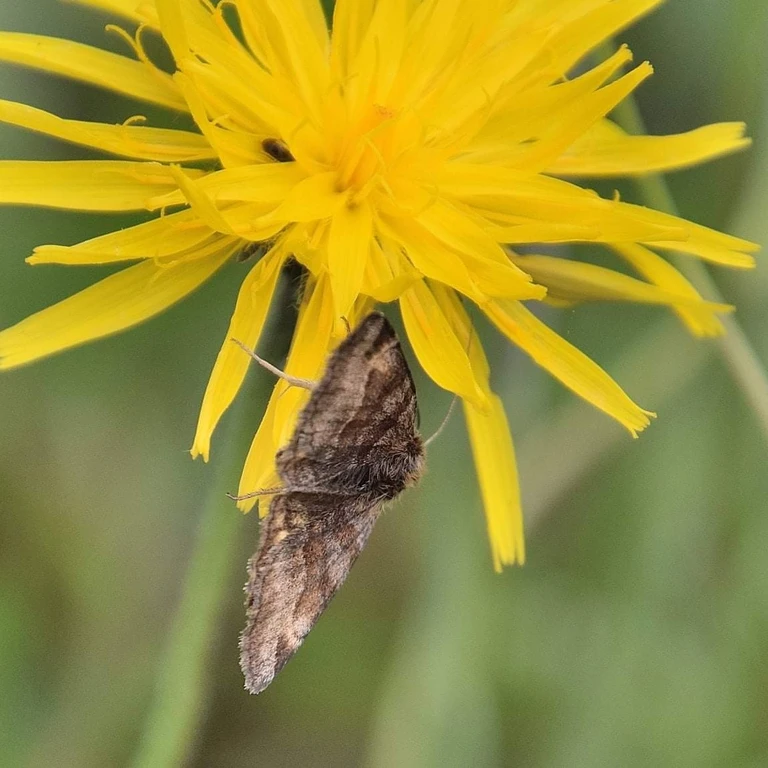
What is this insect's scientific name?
Euclidia glyphica
